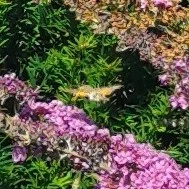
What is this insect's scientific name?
Macroglossum stellatarum
